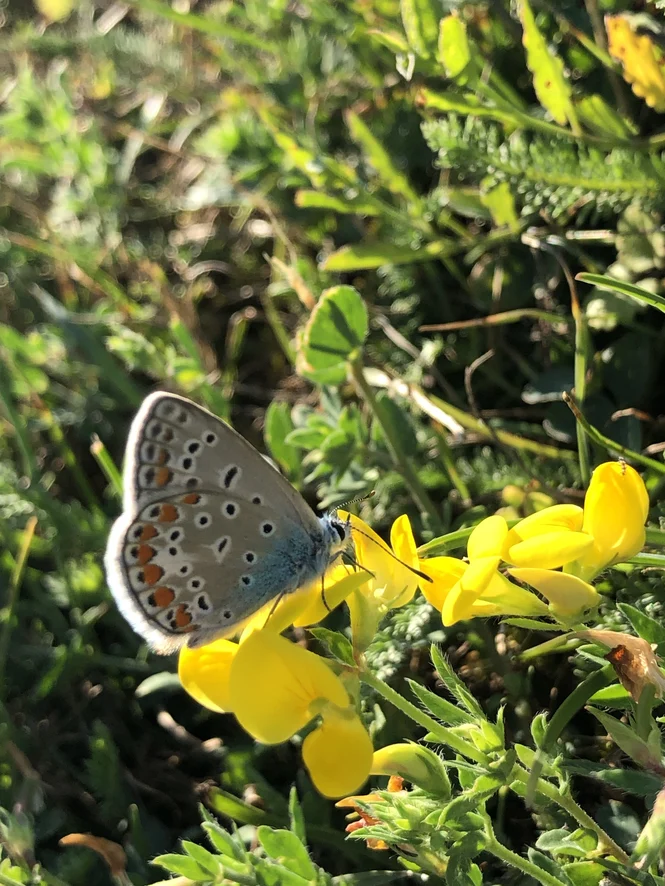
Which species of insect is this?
Polyommatus icarus
